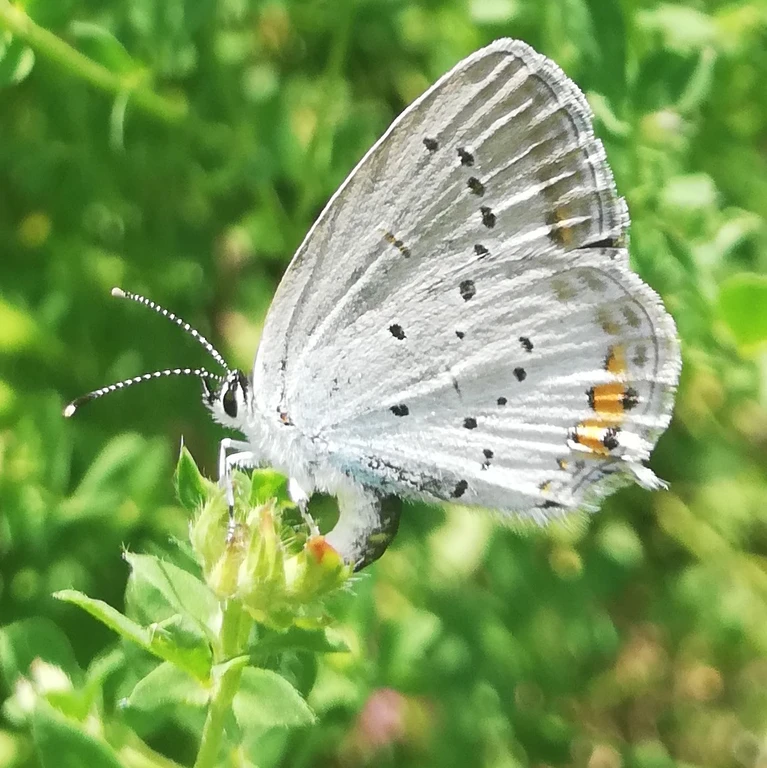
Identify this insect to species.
Cupido argiades (also Elkalyce argiades)
